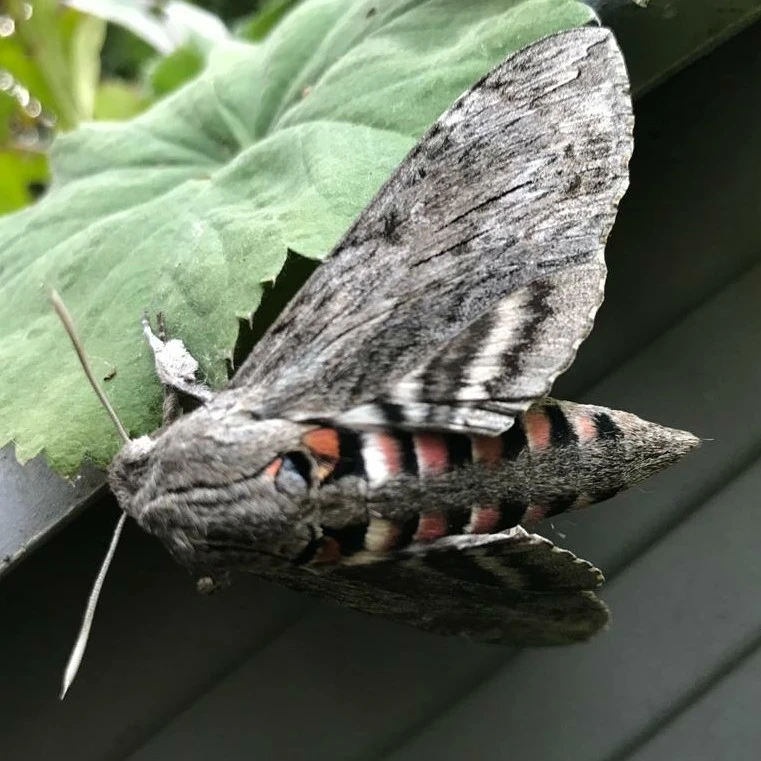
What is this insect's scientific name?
Agrius convolvuli
